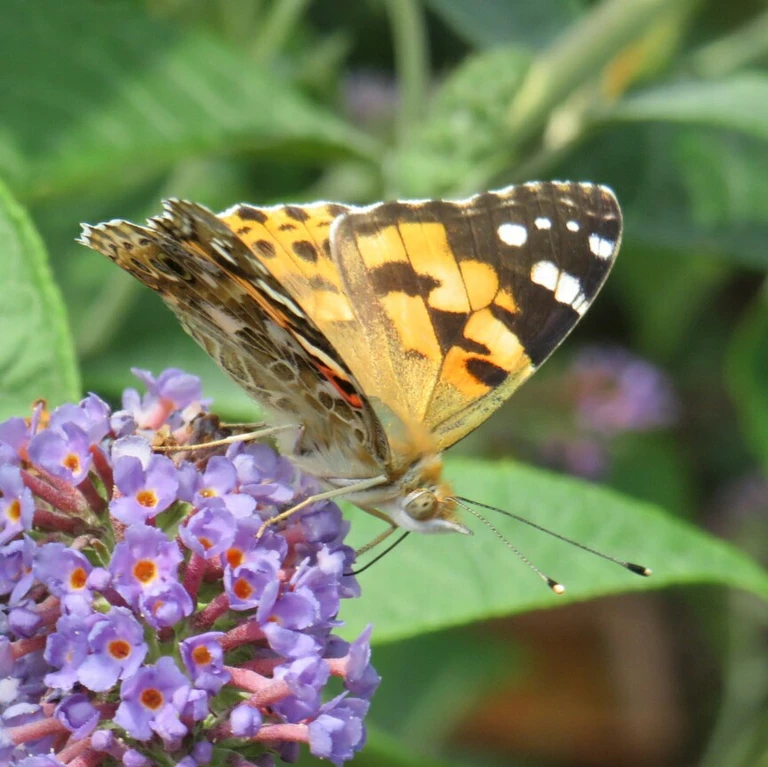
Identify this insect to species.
Vanessa cardui
